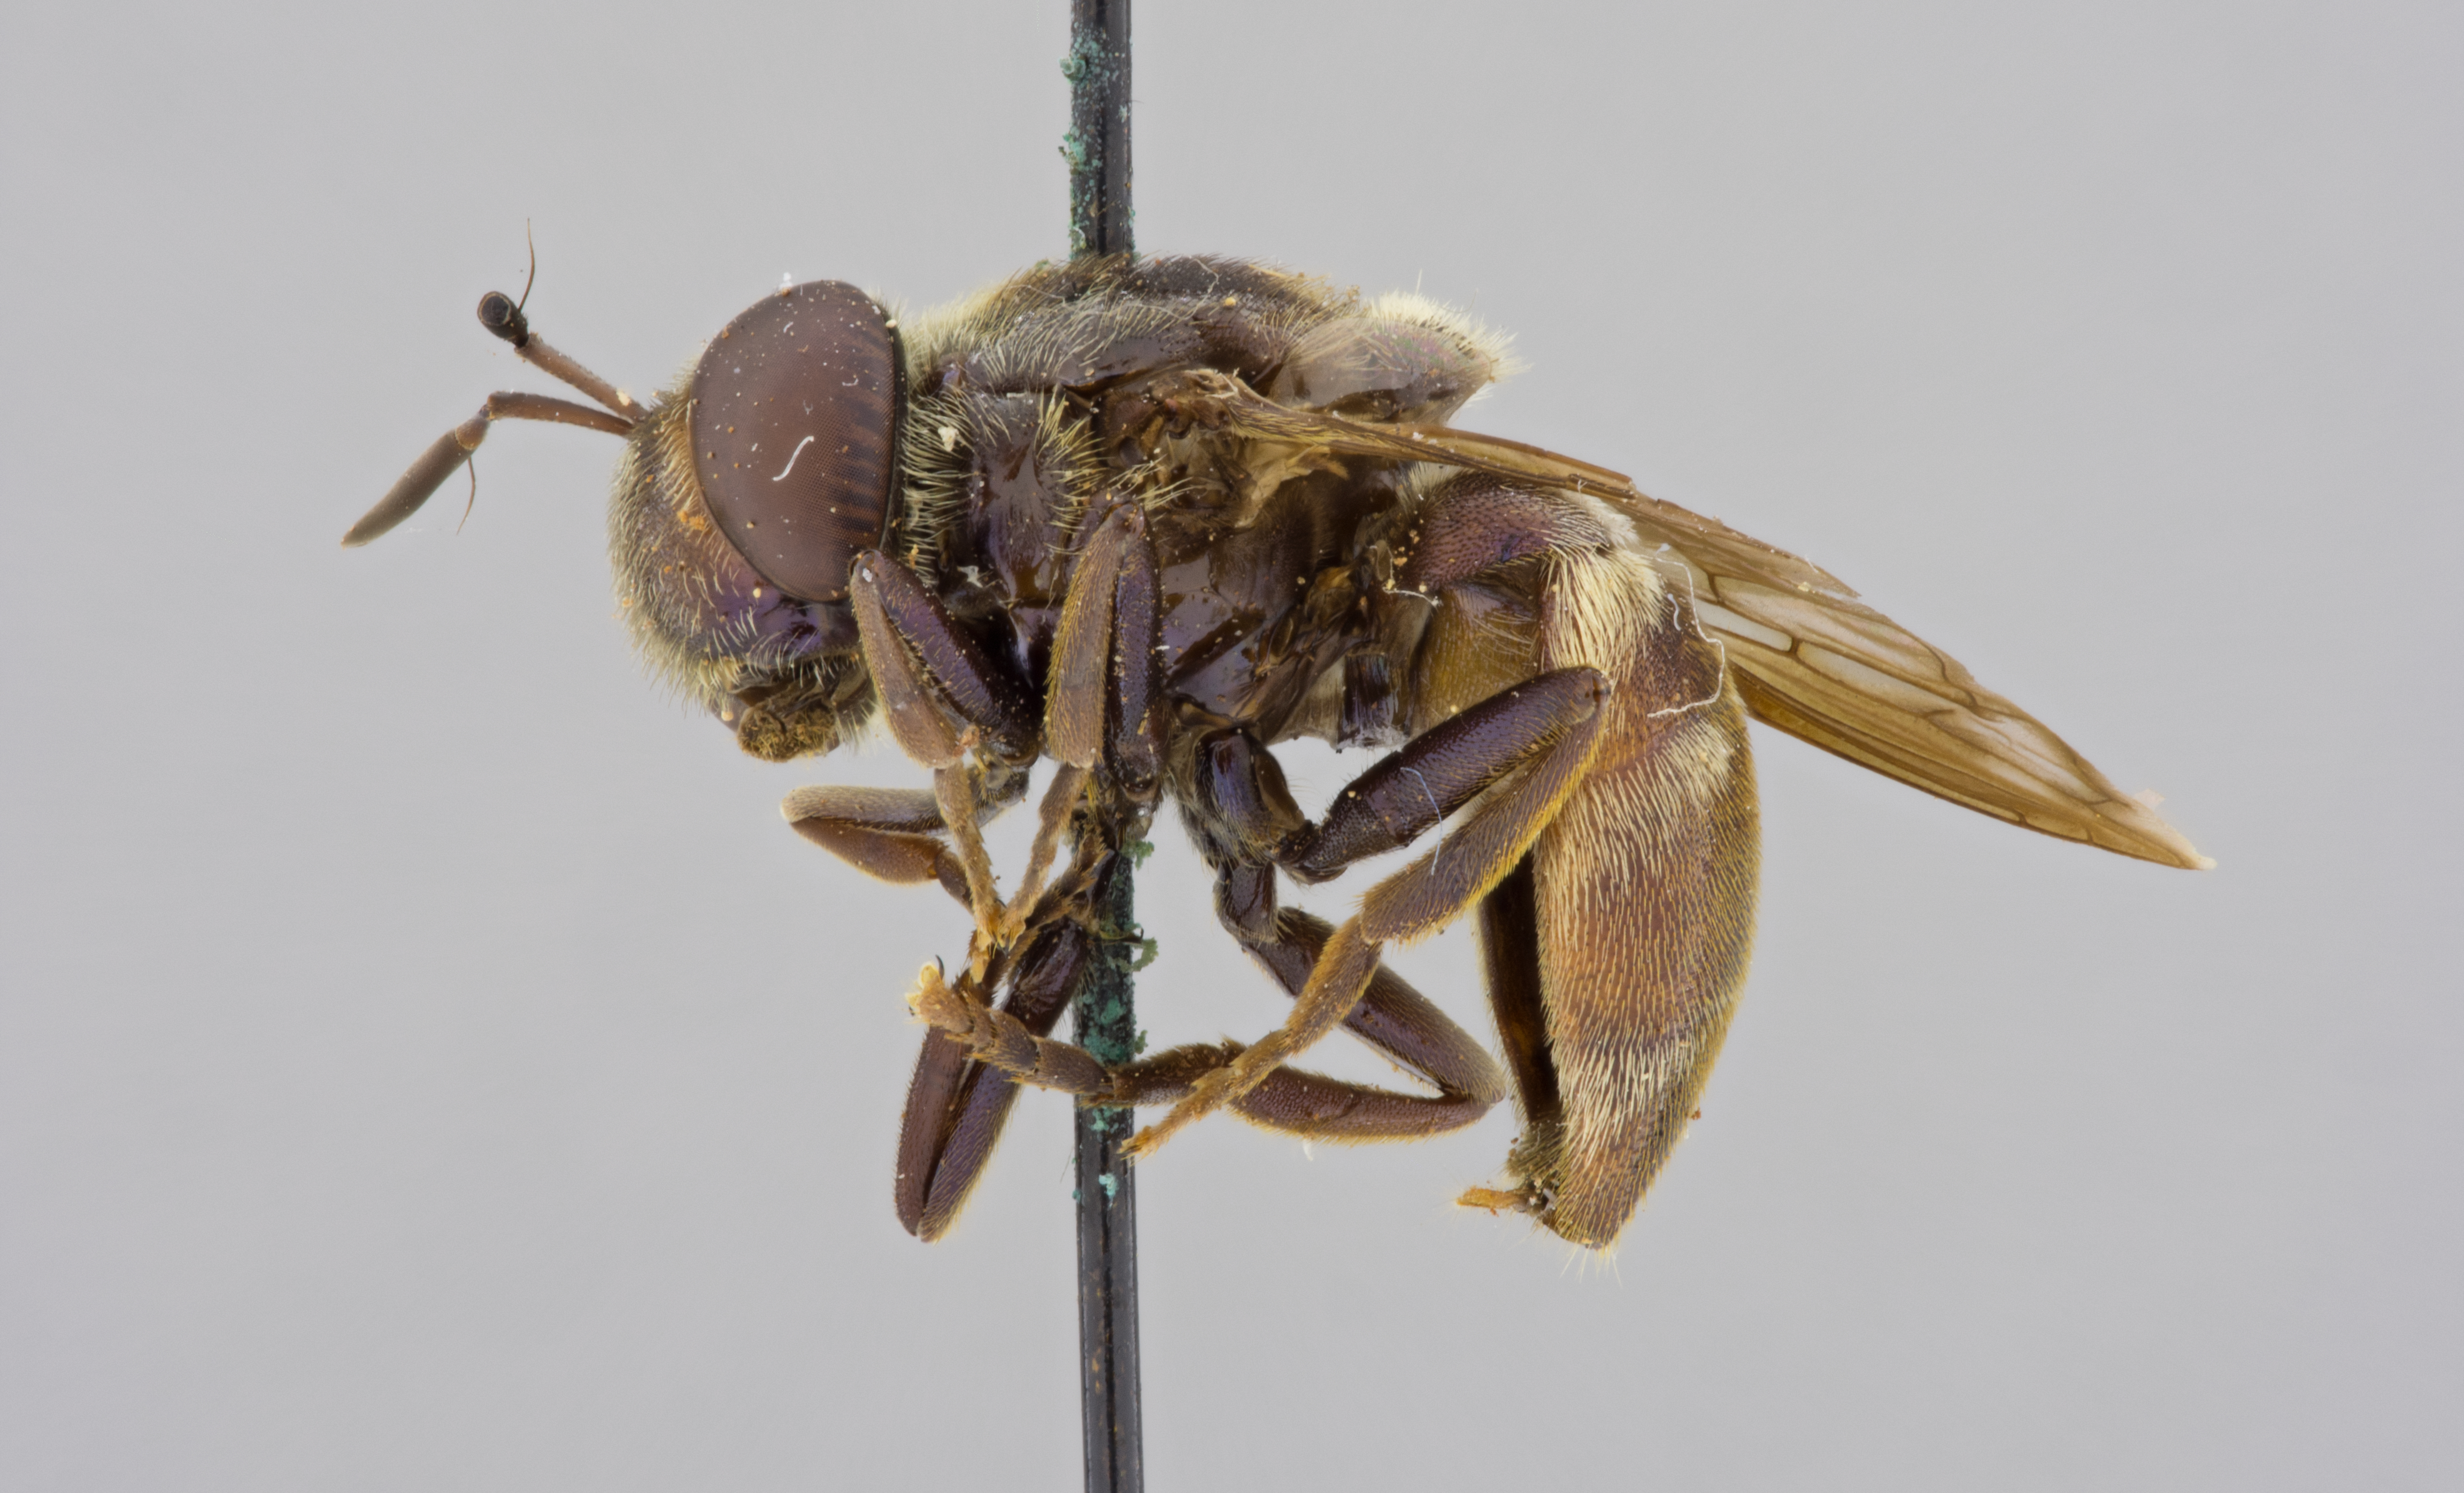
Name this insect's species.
Microdon bruchi
